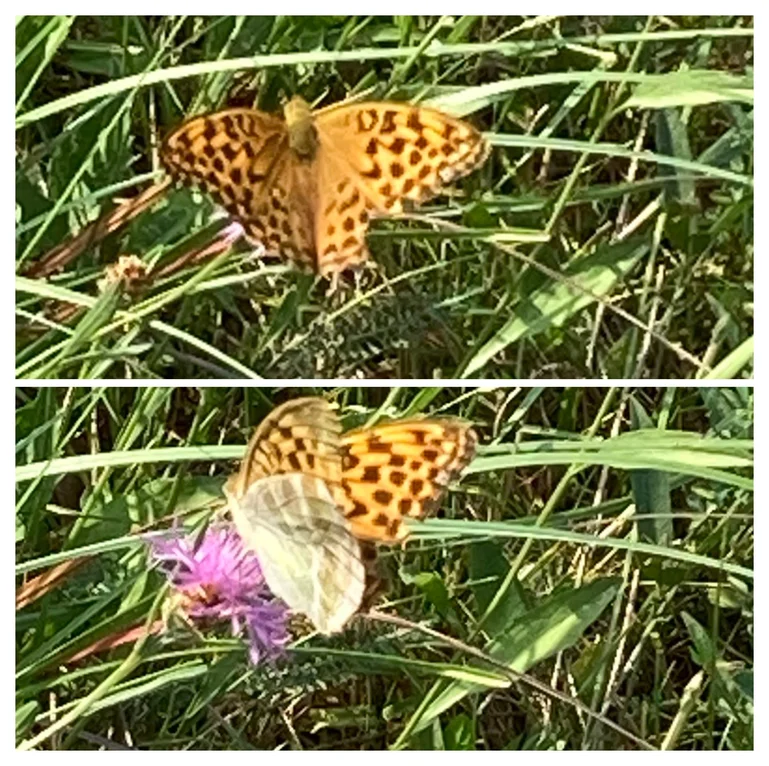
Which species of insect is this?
Argynnis paphia
